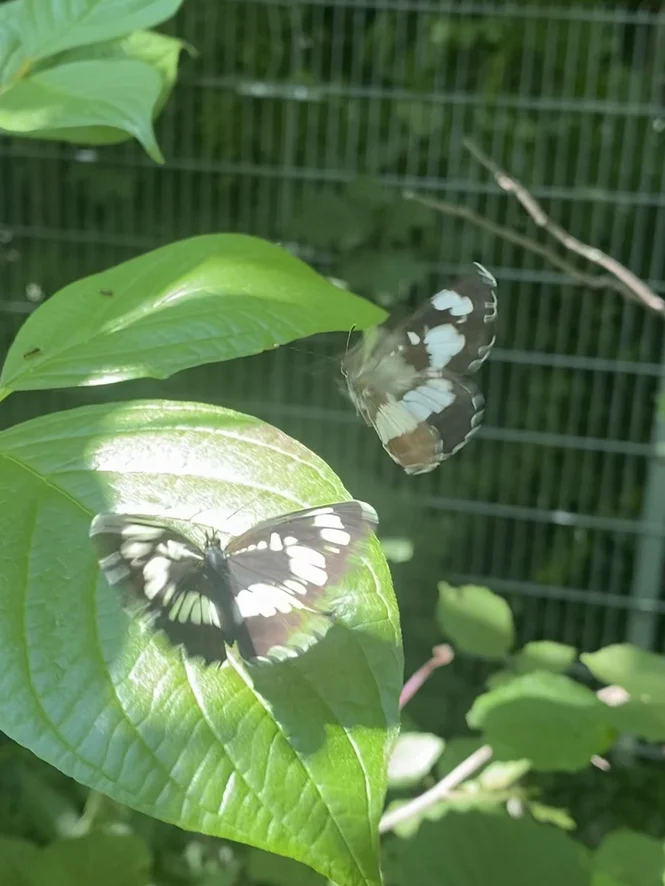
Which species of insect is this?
Neptis rivularis
